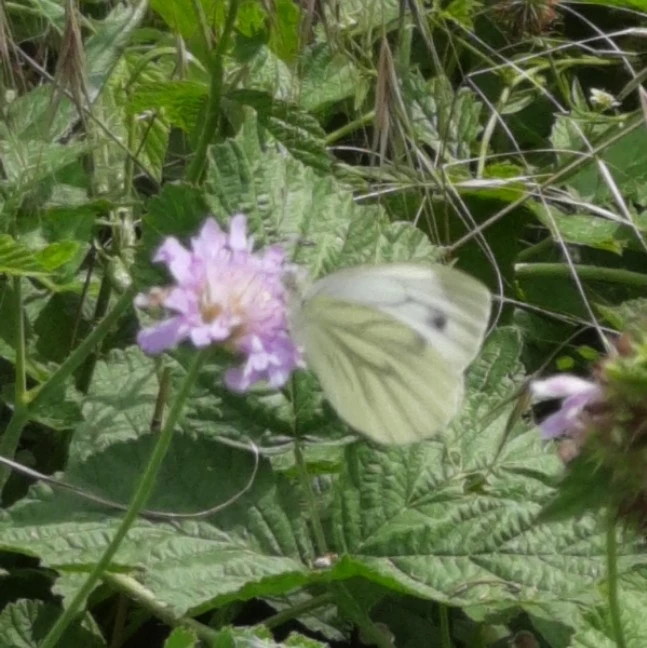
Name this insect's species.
Pieris napi
